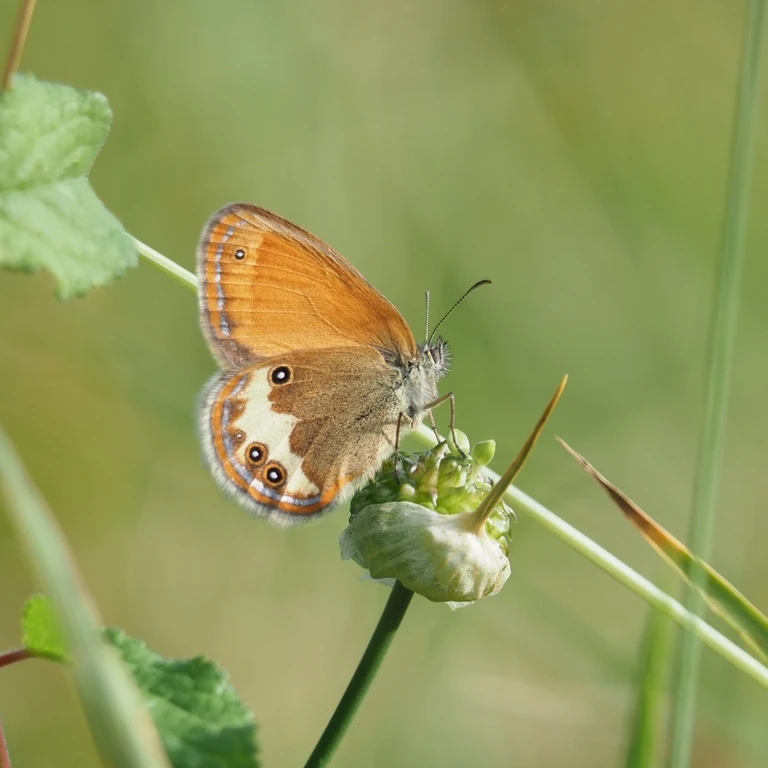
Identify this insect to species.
Coenonympha arcania
